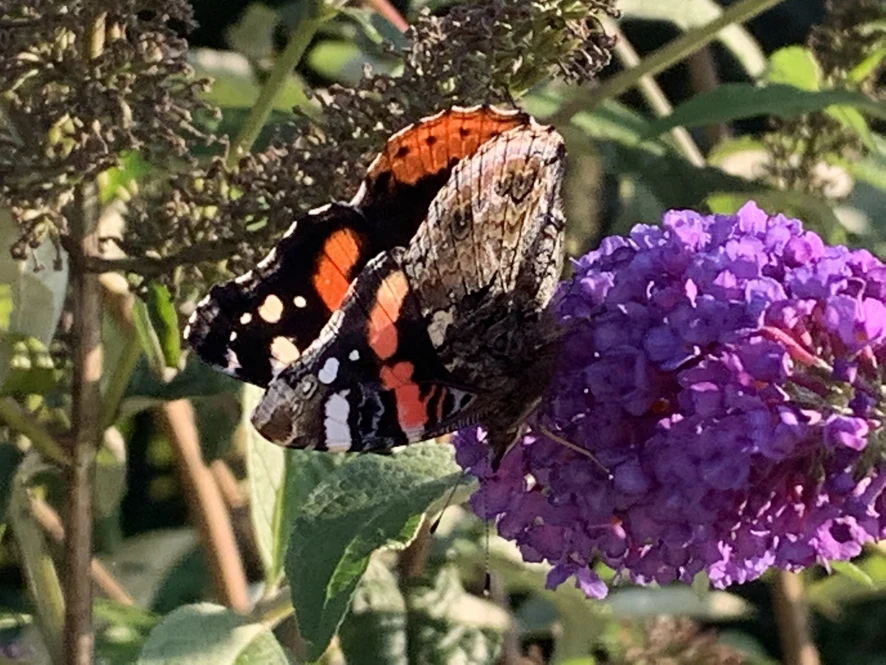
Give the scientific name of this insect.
Vanessa atalanta
